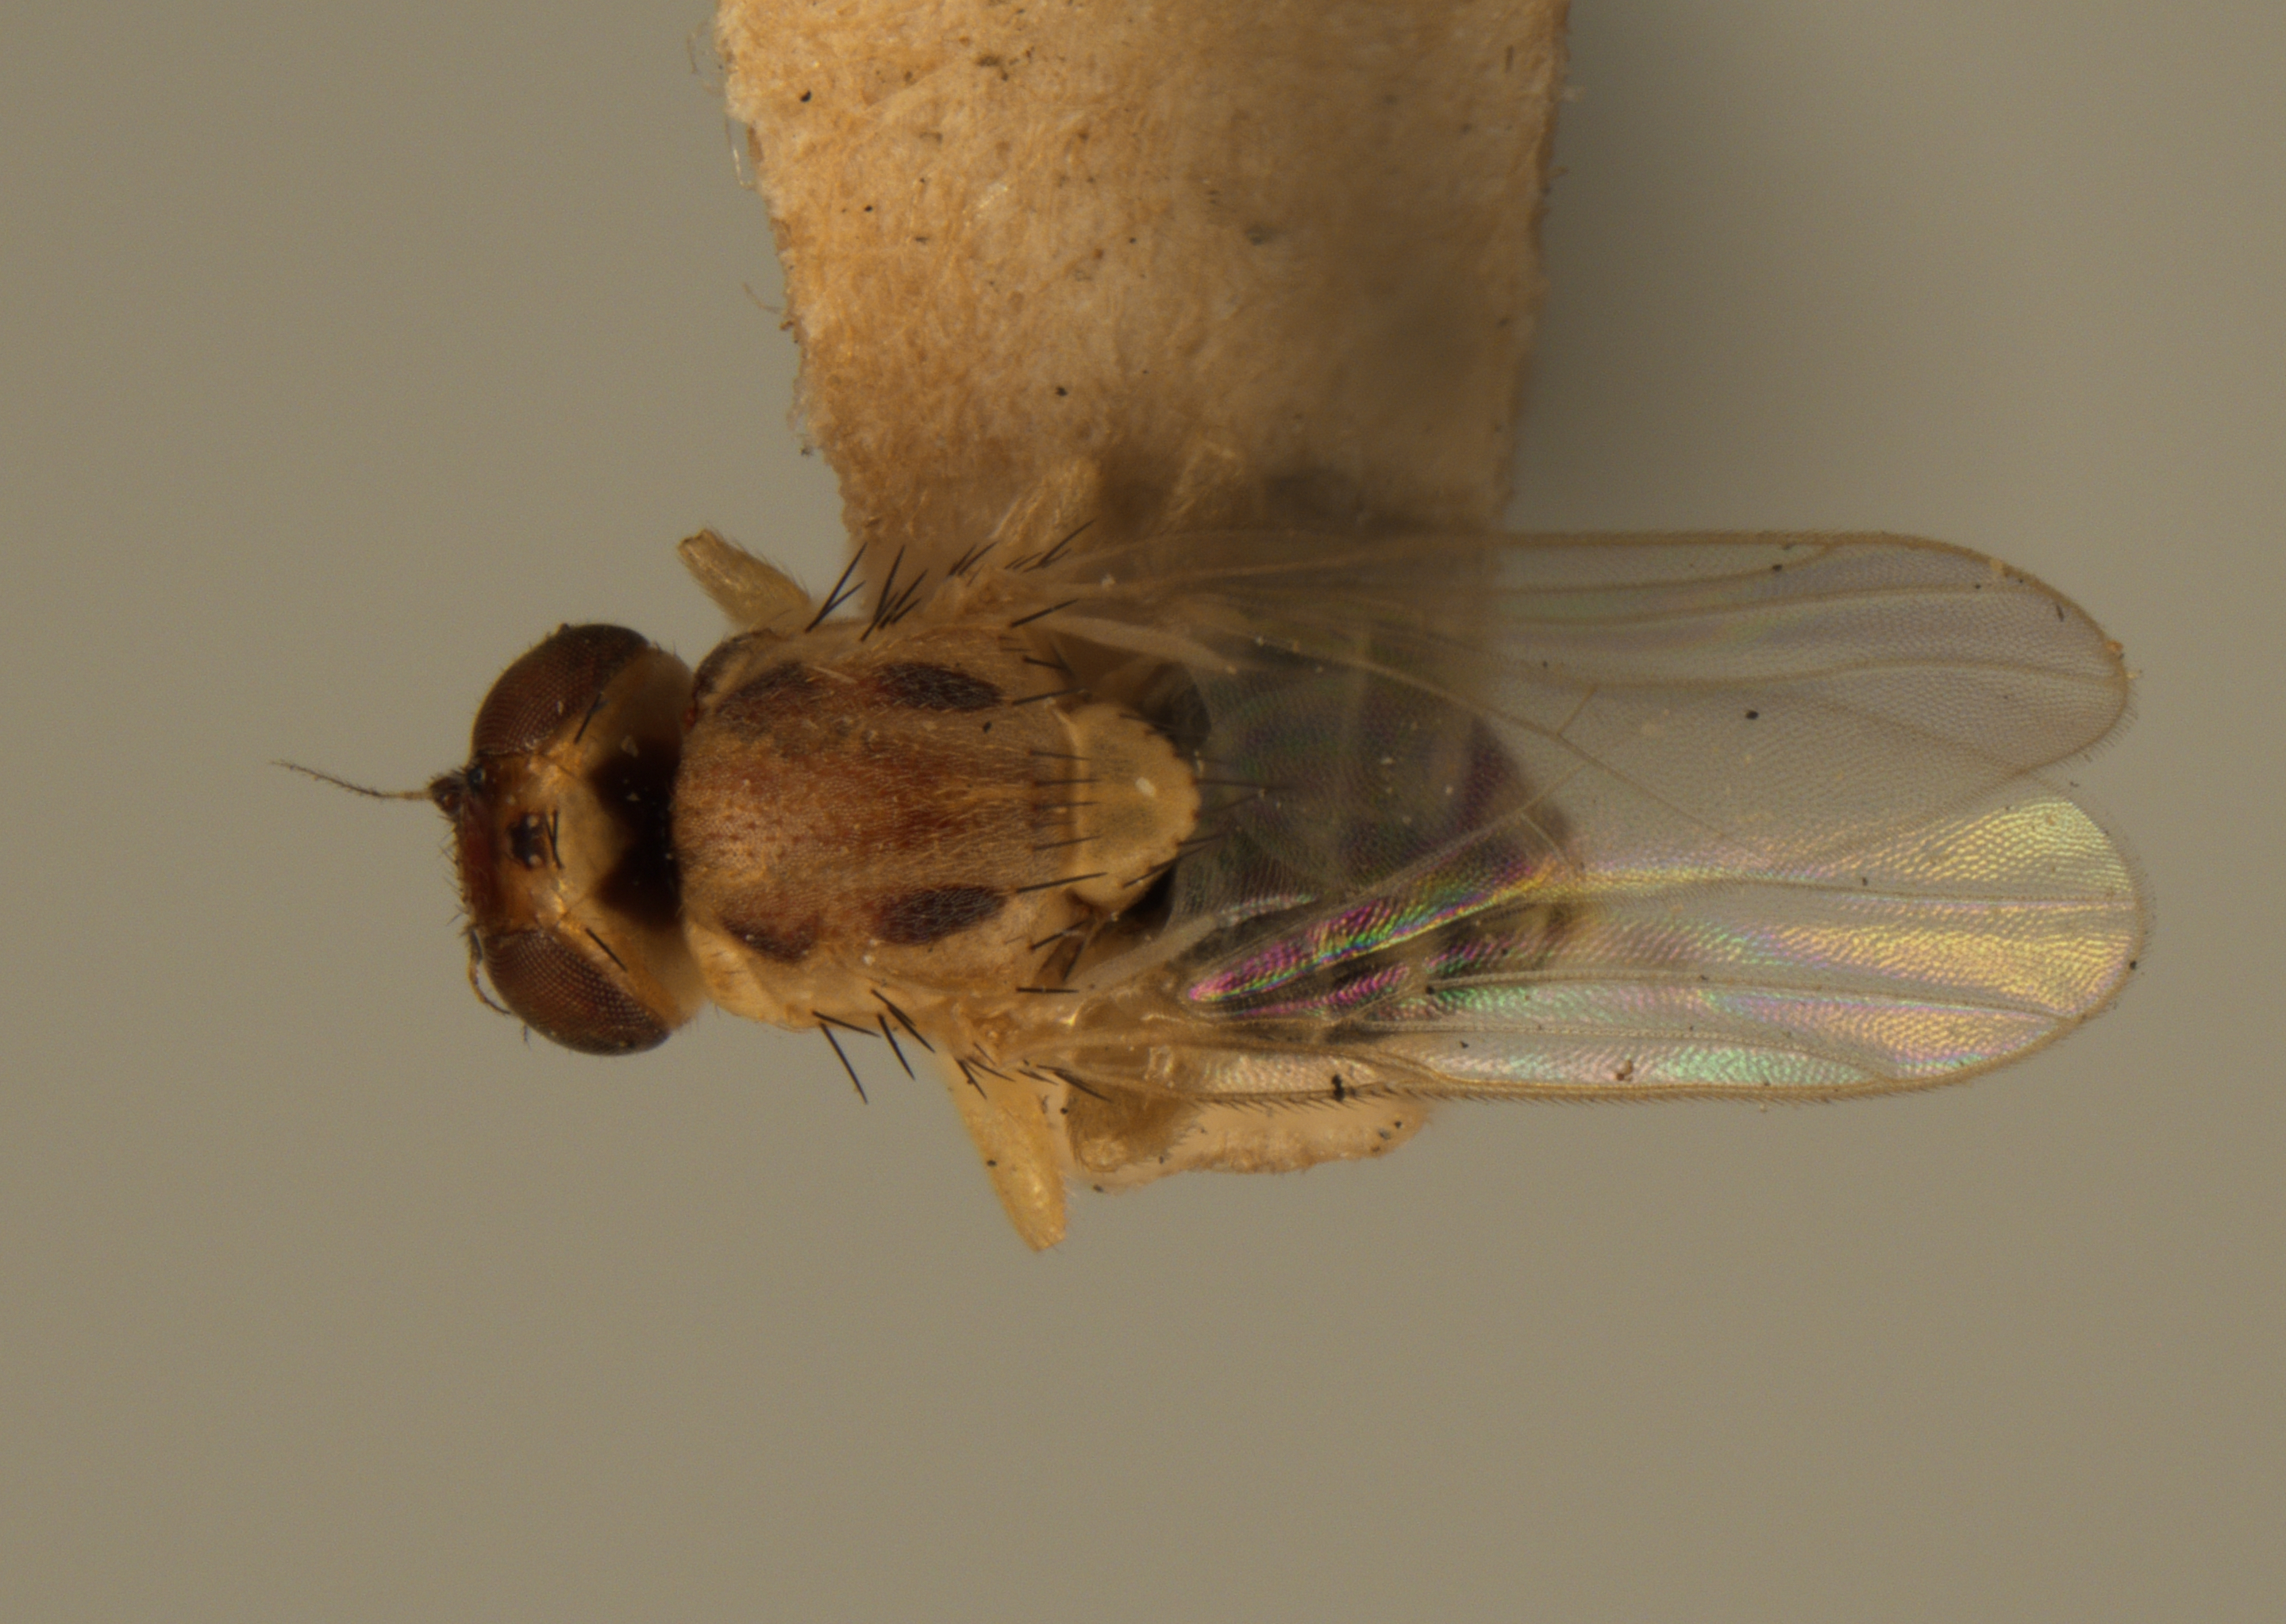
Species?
Eugaurax floridensis
